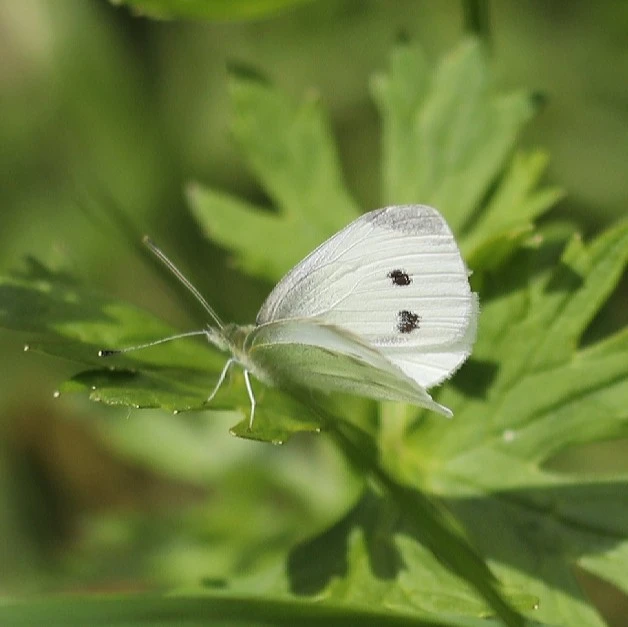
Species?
Pieris rapae
